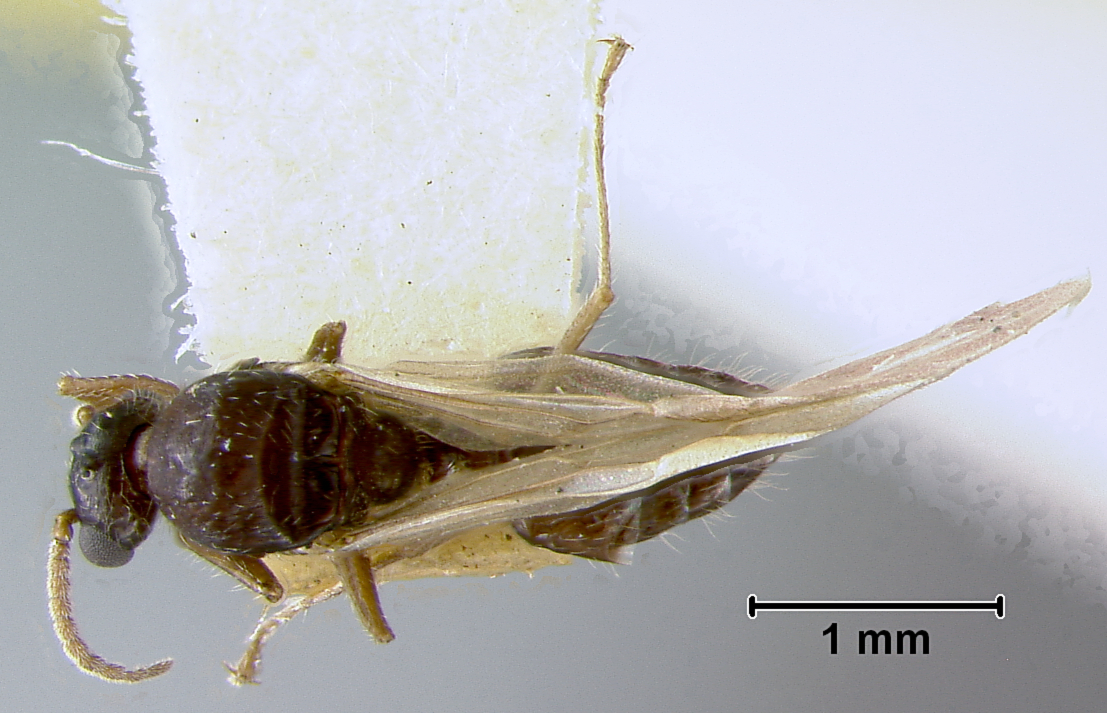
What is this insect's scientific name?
Crematogaster creightoni
